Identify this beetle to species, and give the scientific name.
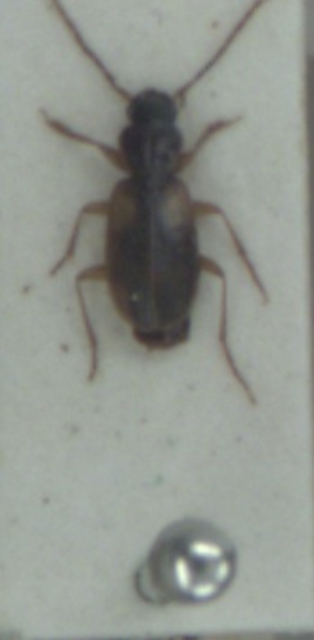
Badister sodalis
